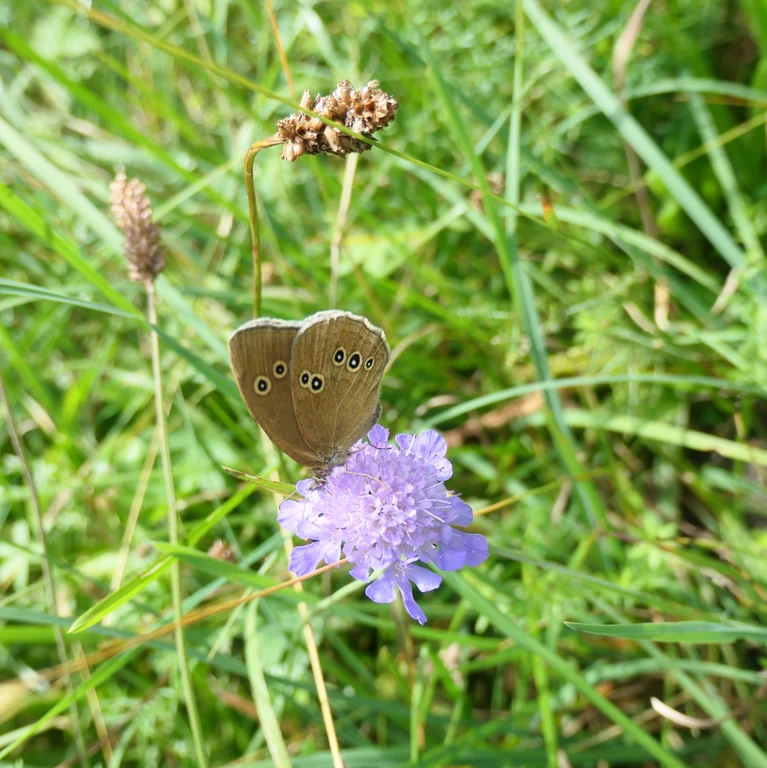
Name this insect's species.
Aphantopus hyperantus
